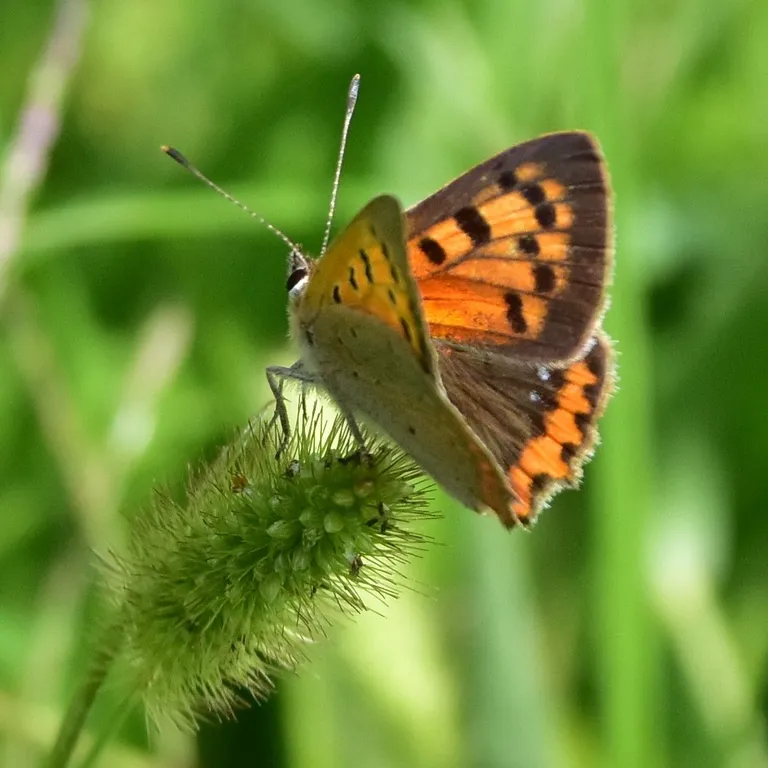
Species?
Lycaena phlaeas
